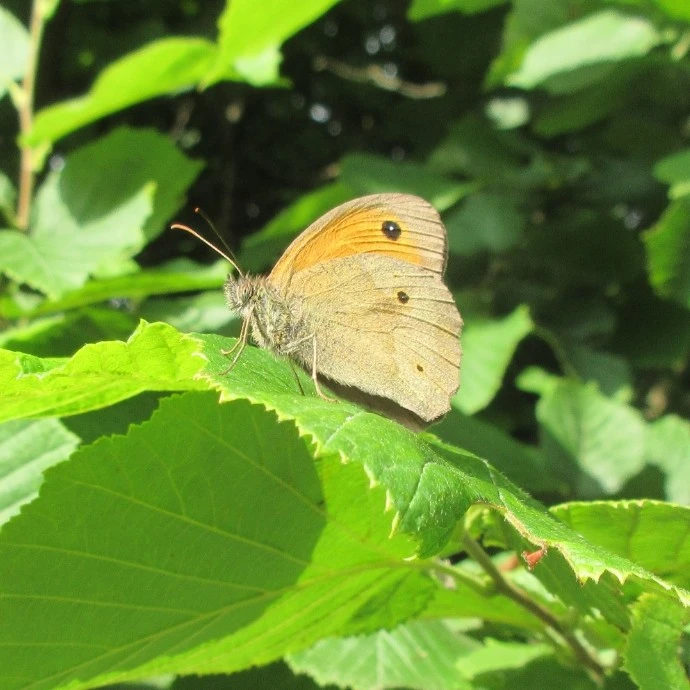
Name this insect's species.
Maniola jurtina
